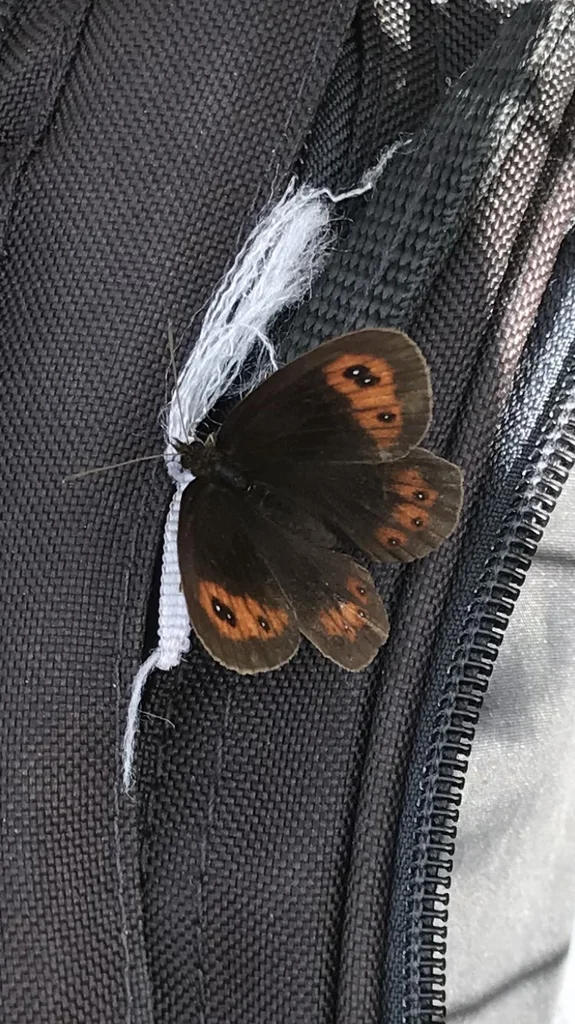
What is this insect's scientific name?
Erebia aethiops
